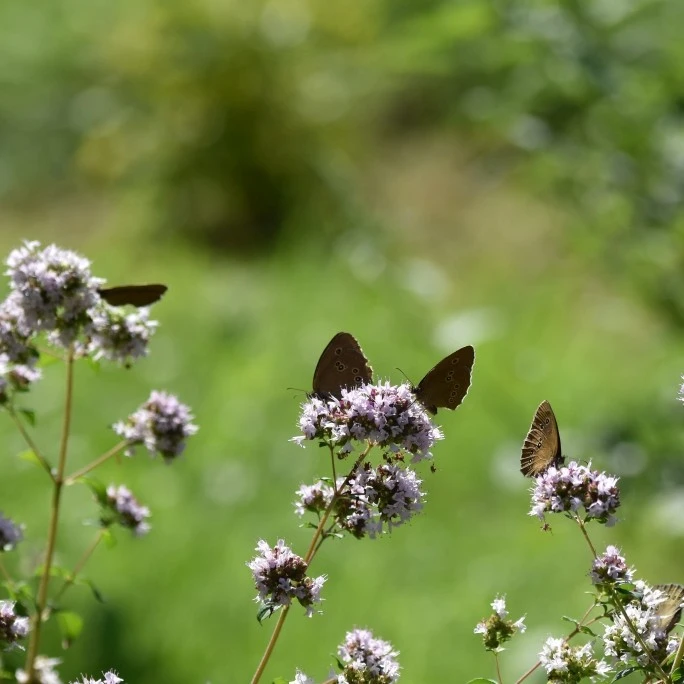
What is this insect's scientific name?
Aphantopus hyperantus
